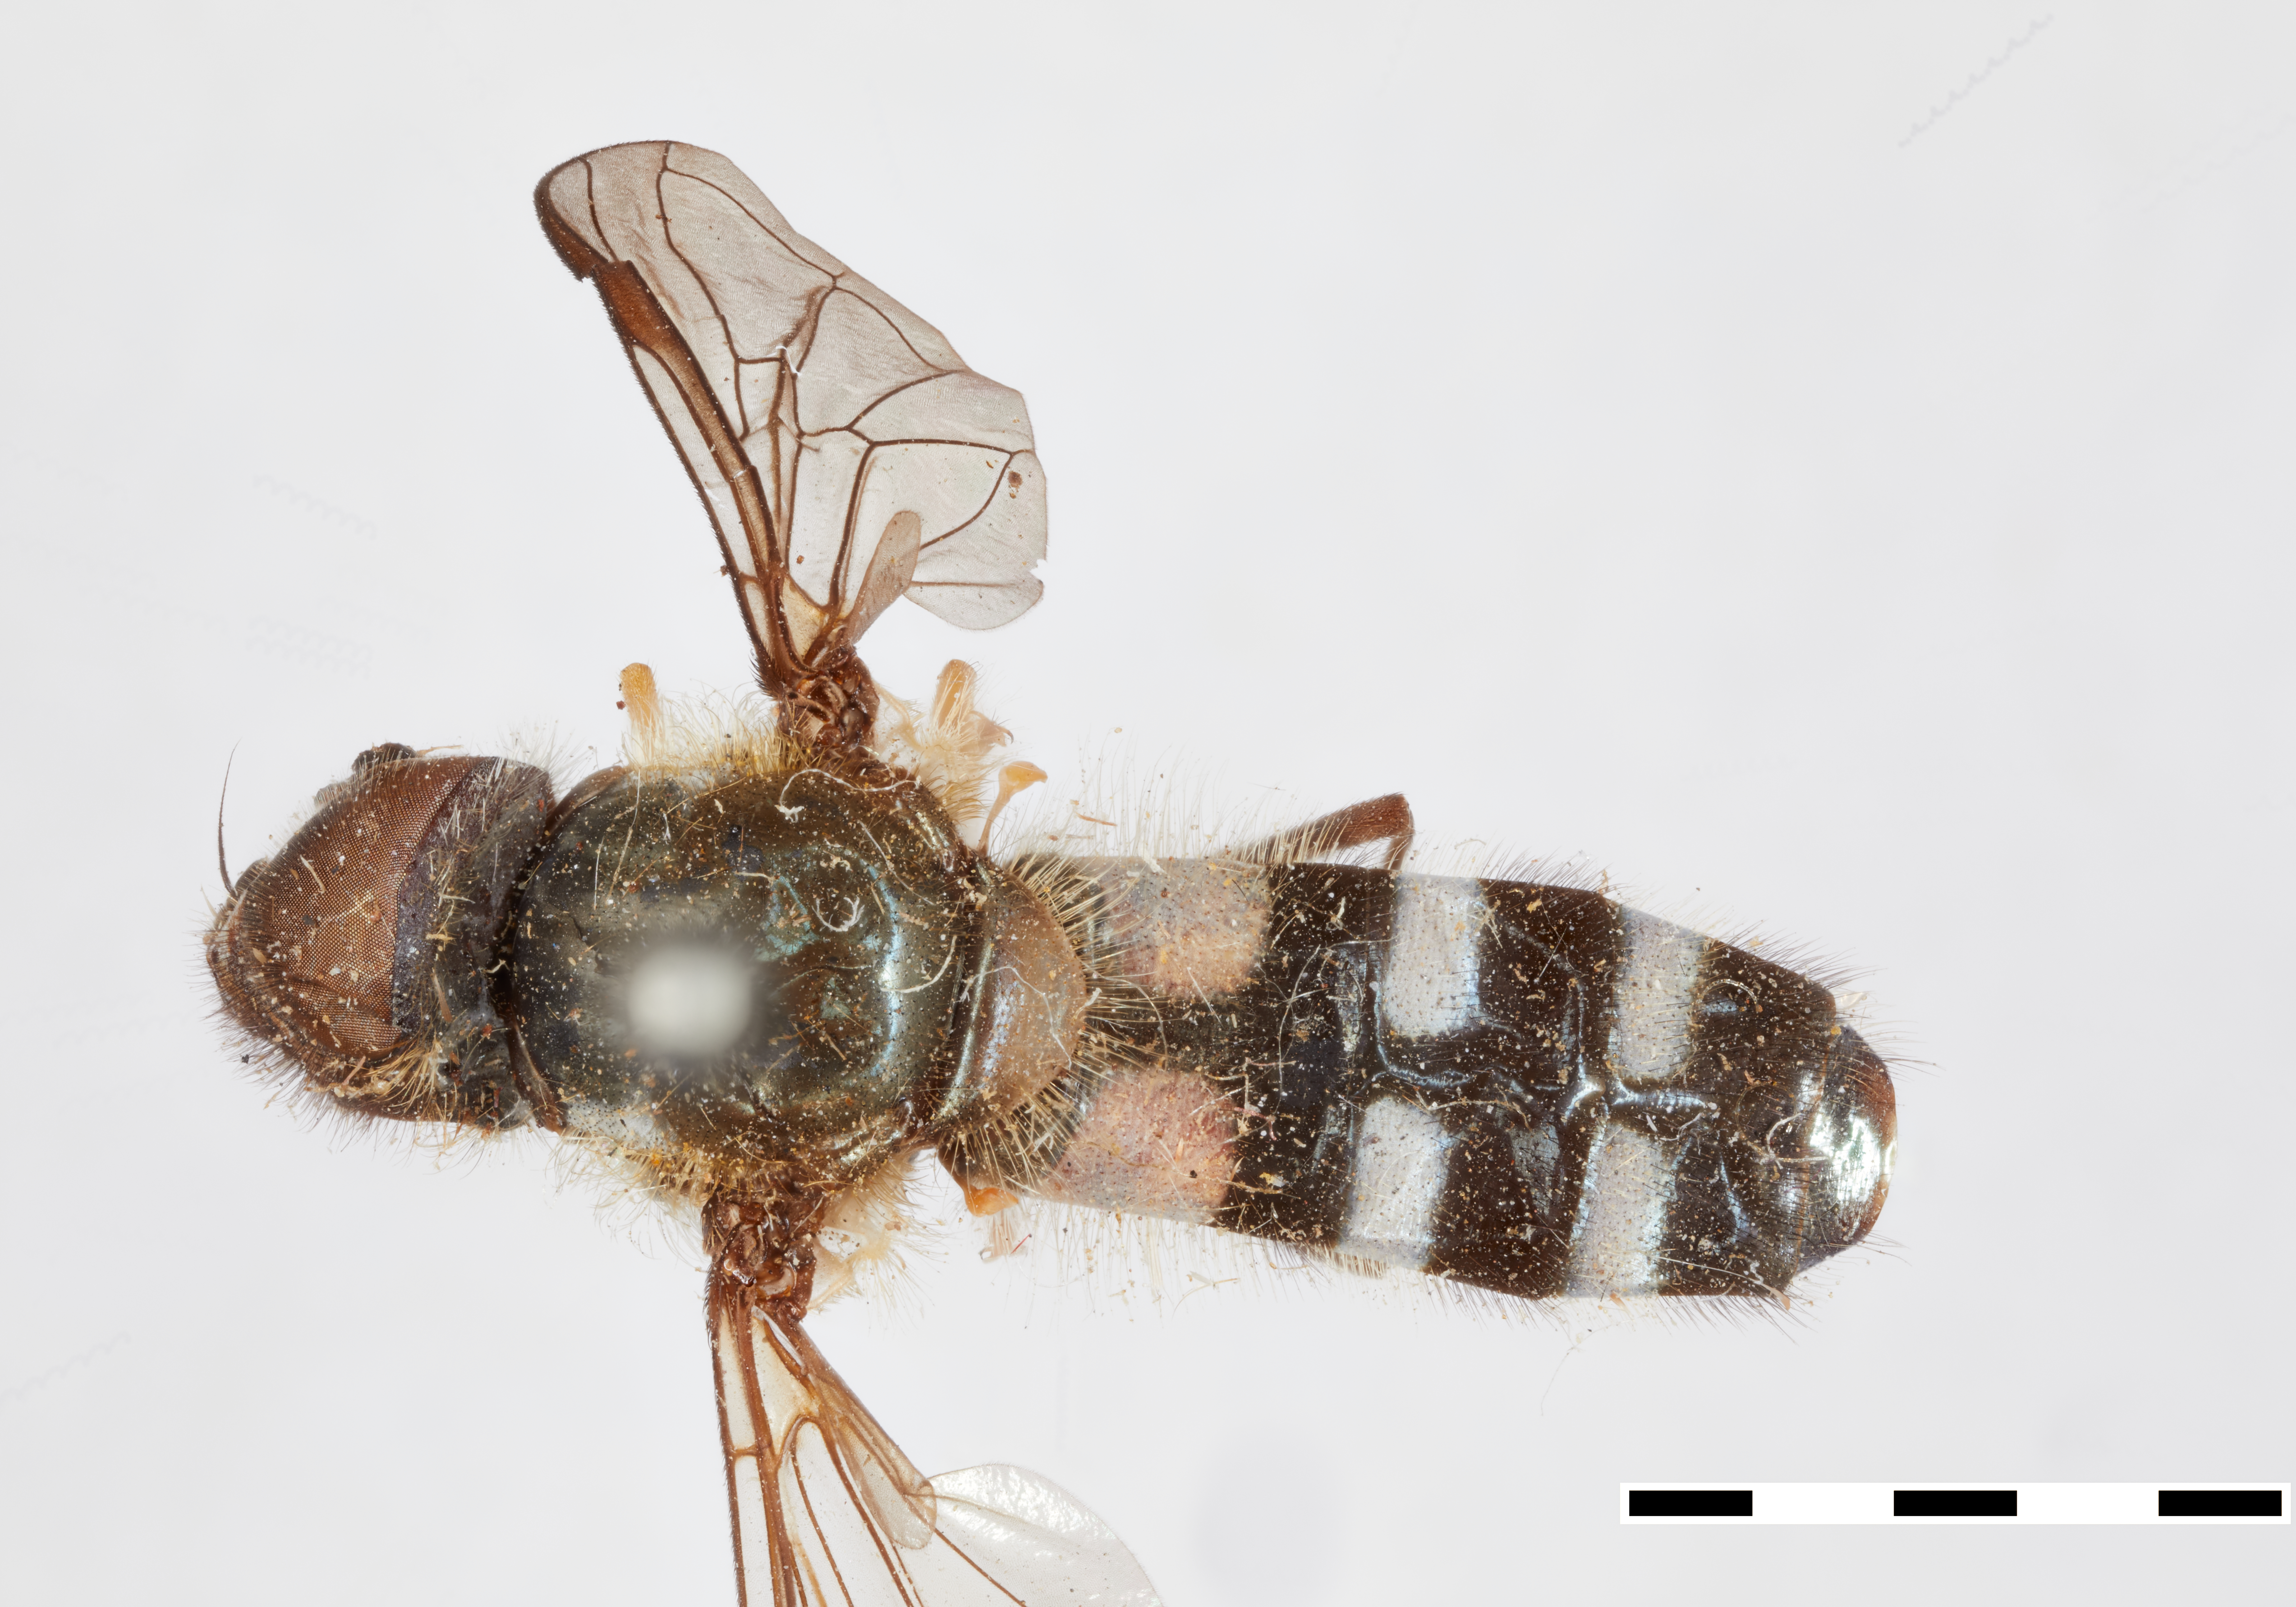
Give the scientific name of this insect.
Syrphus velutinus
